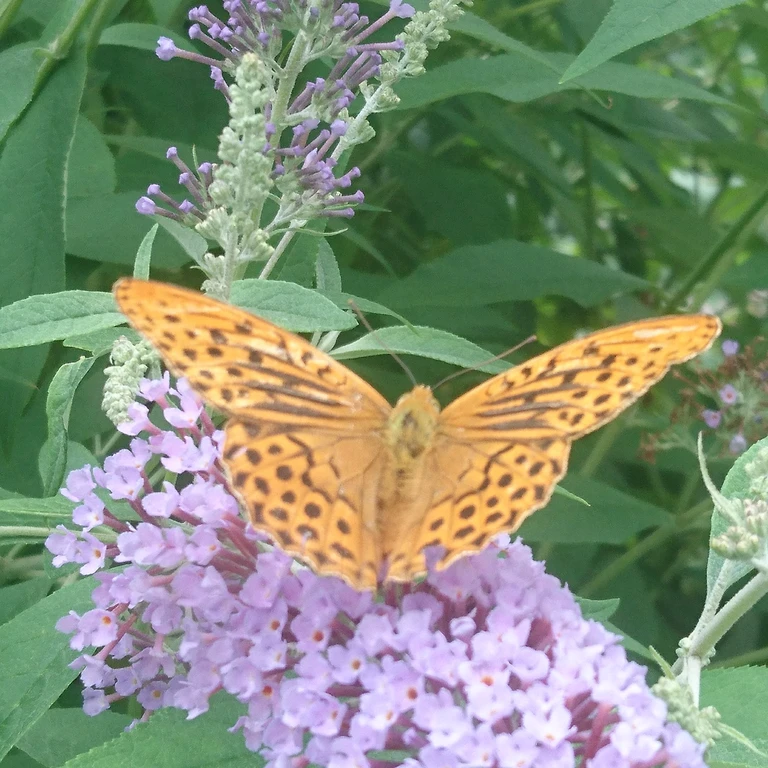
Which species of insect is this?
Argynnis paphia
